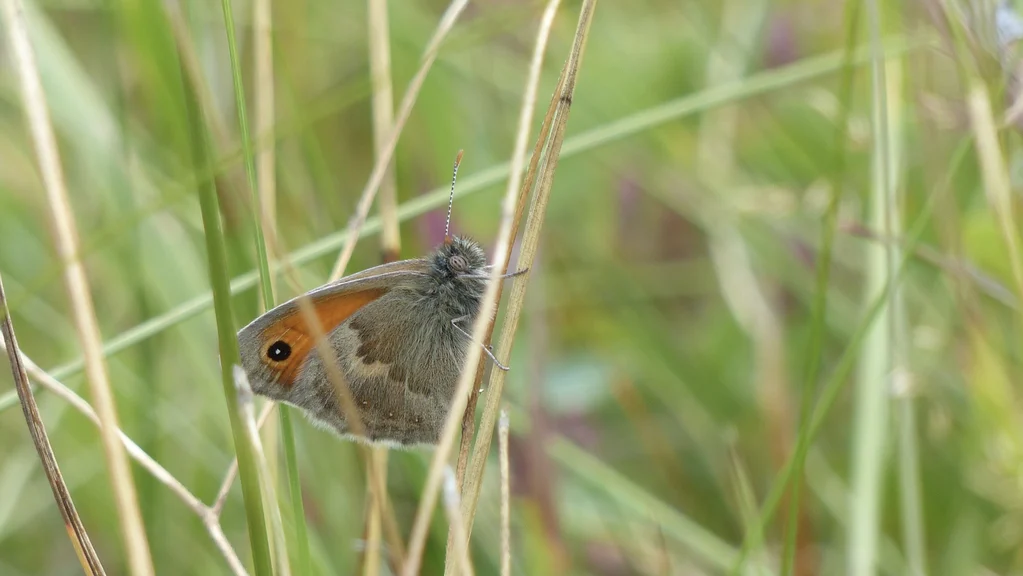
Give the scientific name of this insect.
Coenonympha pamphilus
